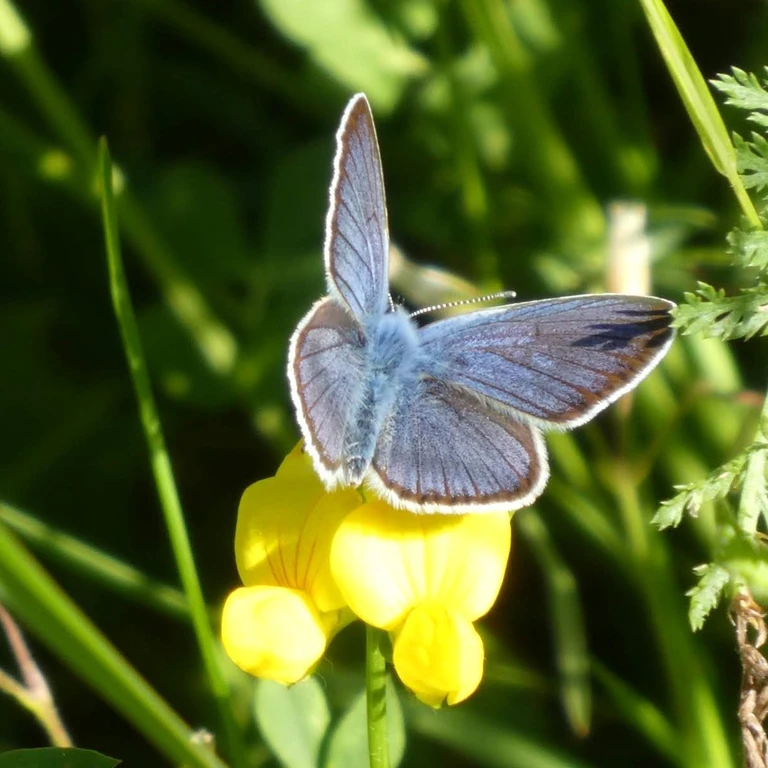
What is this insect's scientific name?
Cyaniris semiargus
